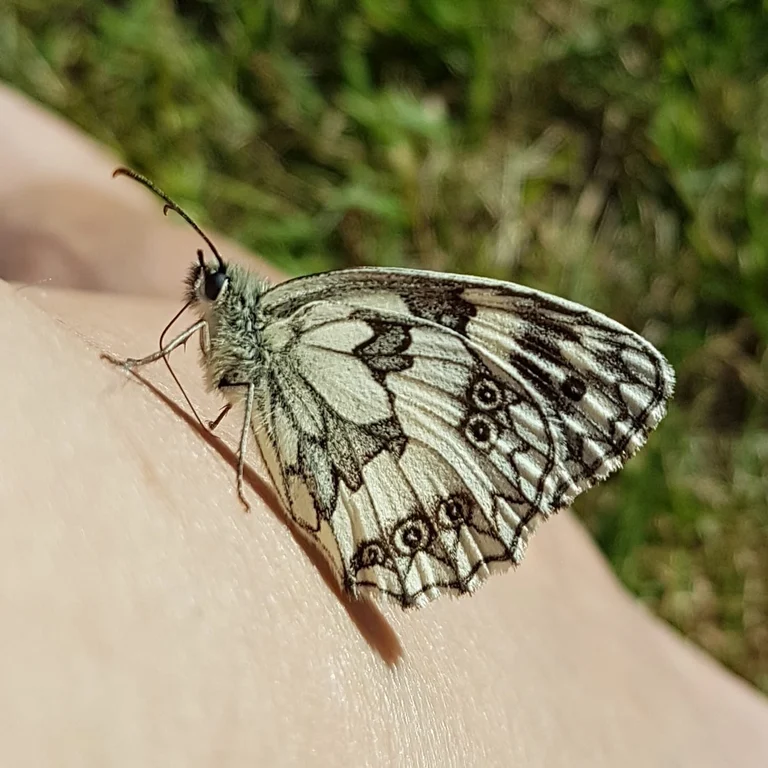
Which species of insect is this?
Melanargia galathea
